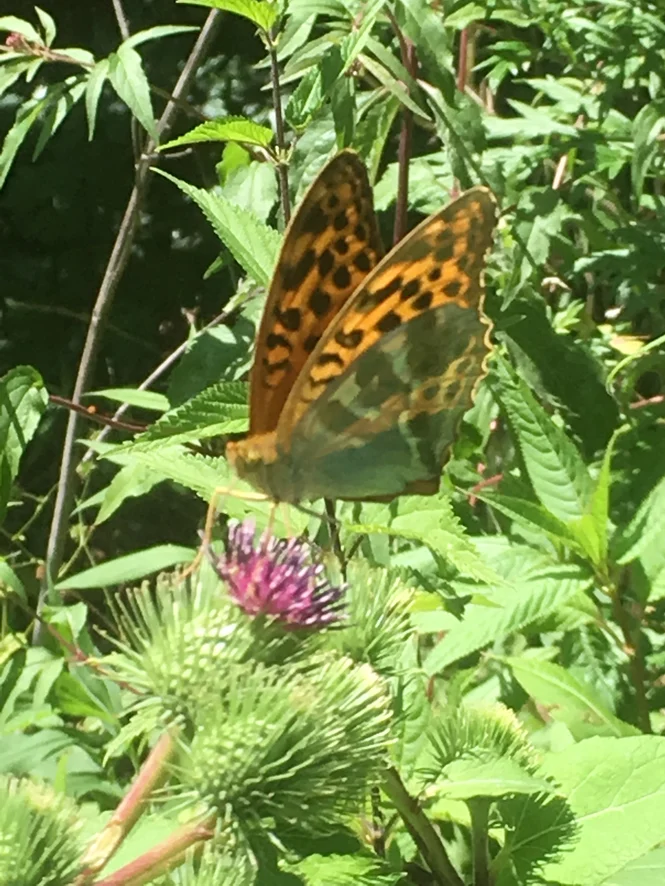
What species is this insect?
Argynnis paphia
